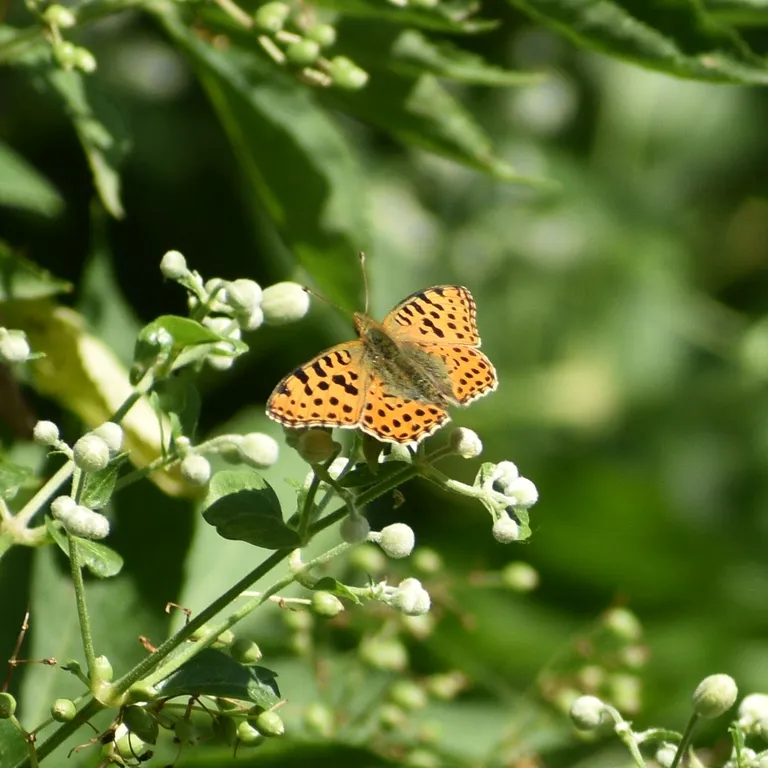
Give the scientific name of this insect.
Issoria lathonia
